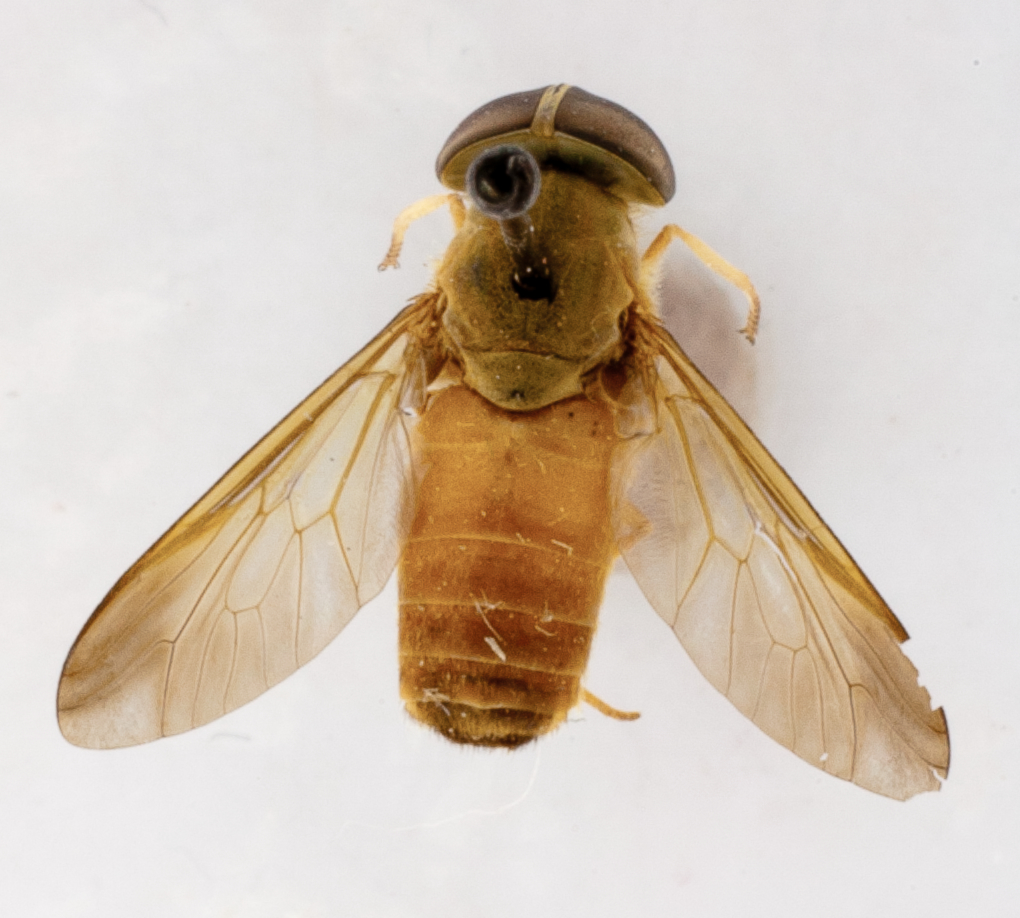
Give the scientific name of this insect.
Tabanus traubi
